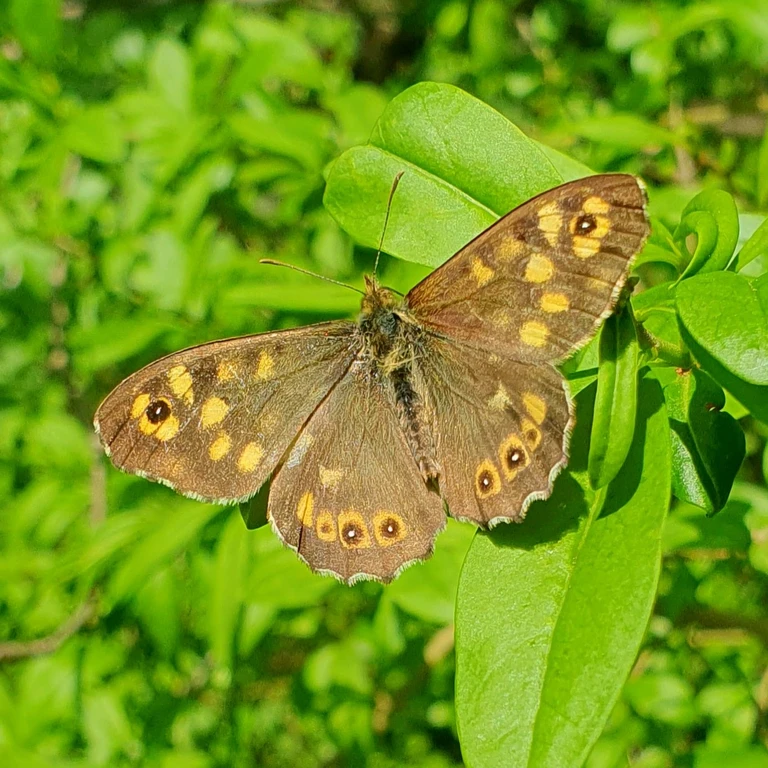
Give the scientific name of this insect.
Pararge aegeria
